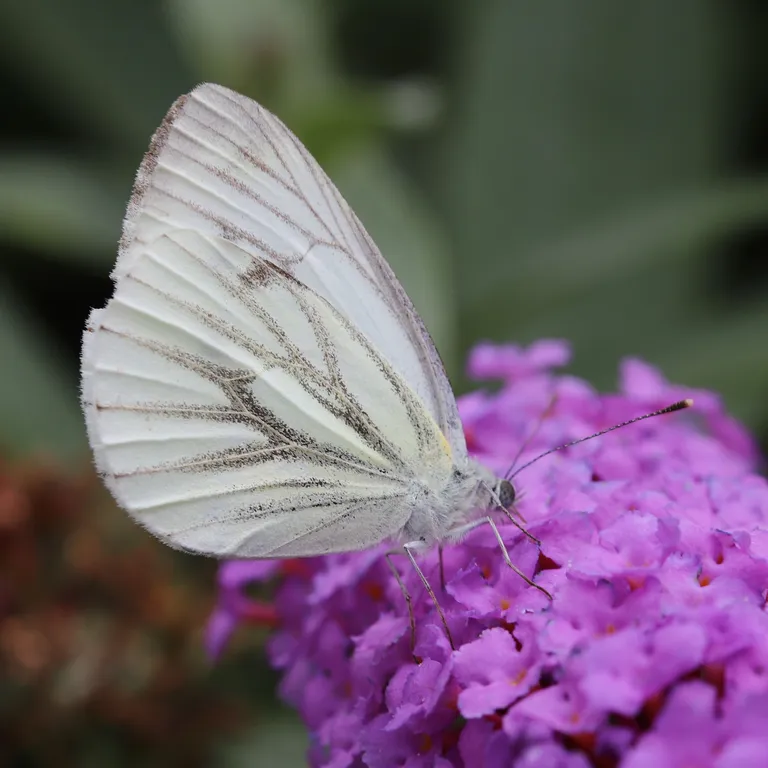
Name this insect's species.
Pieris napi
